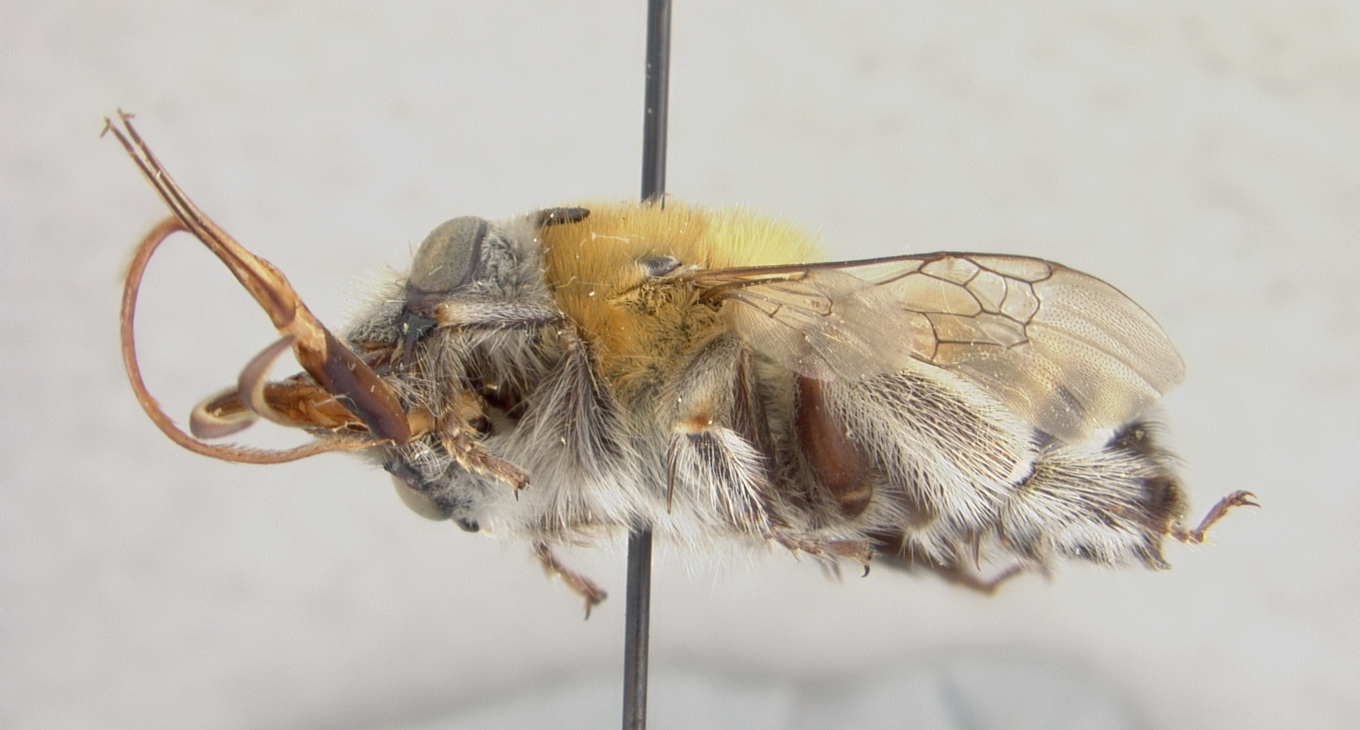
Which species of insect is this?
Anthophora usbekistana
